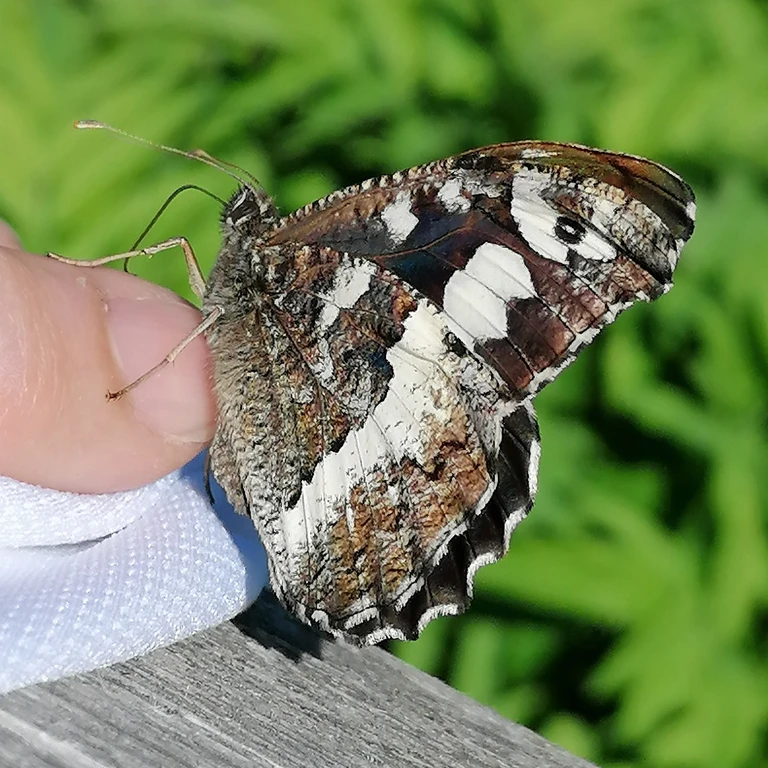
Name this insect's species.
Brintesia circe
